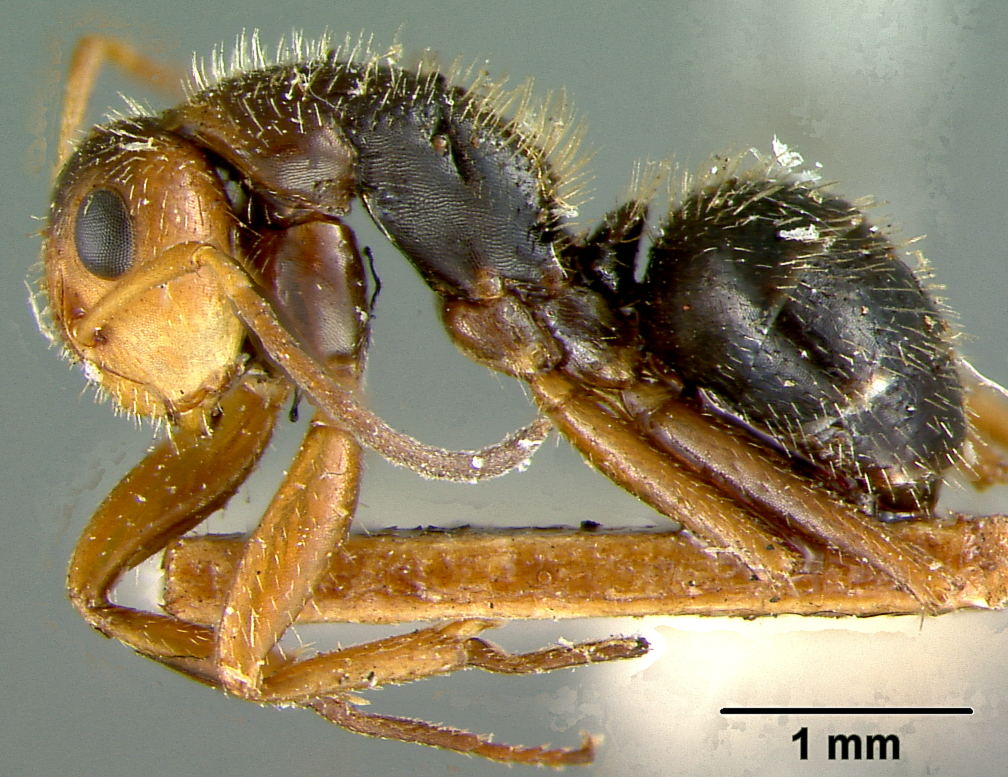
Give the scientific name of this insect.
Camponotus biolleyi
